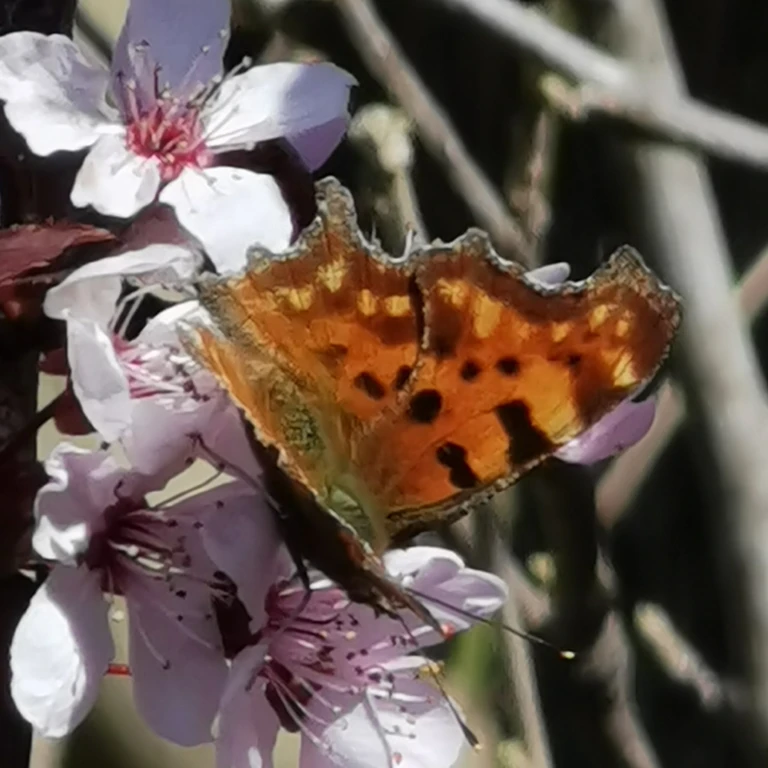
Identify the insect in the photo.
Polygonia c-album
